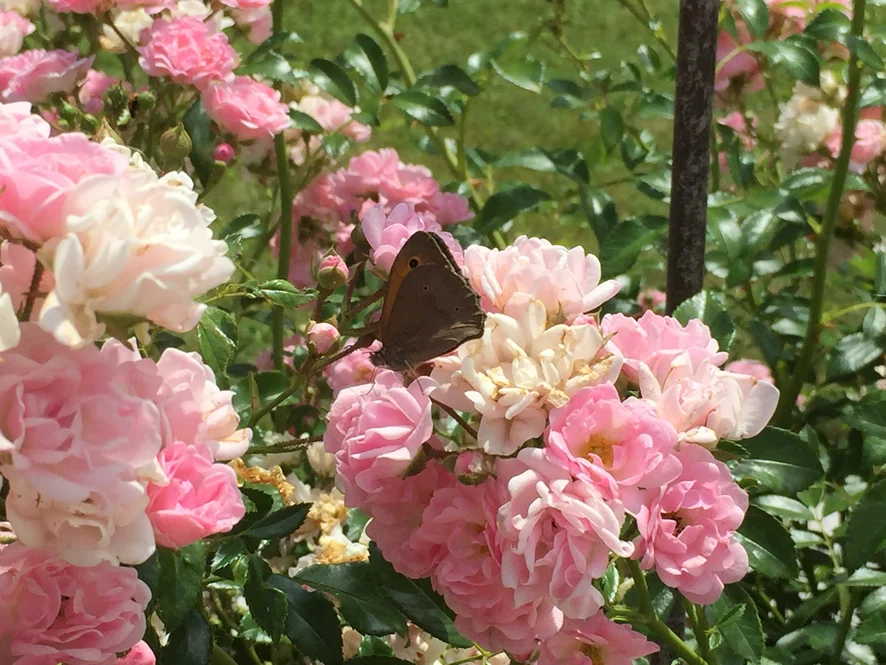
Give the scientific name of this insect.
Maniola jurtina
